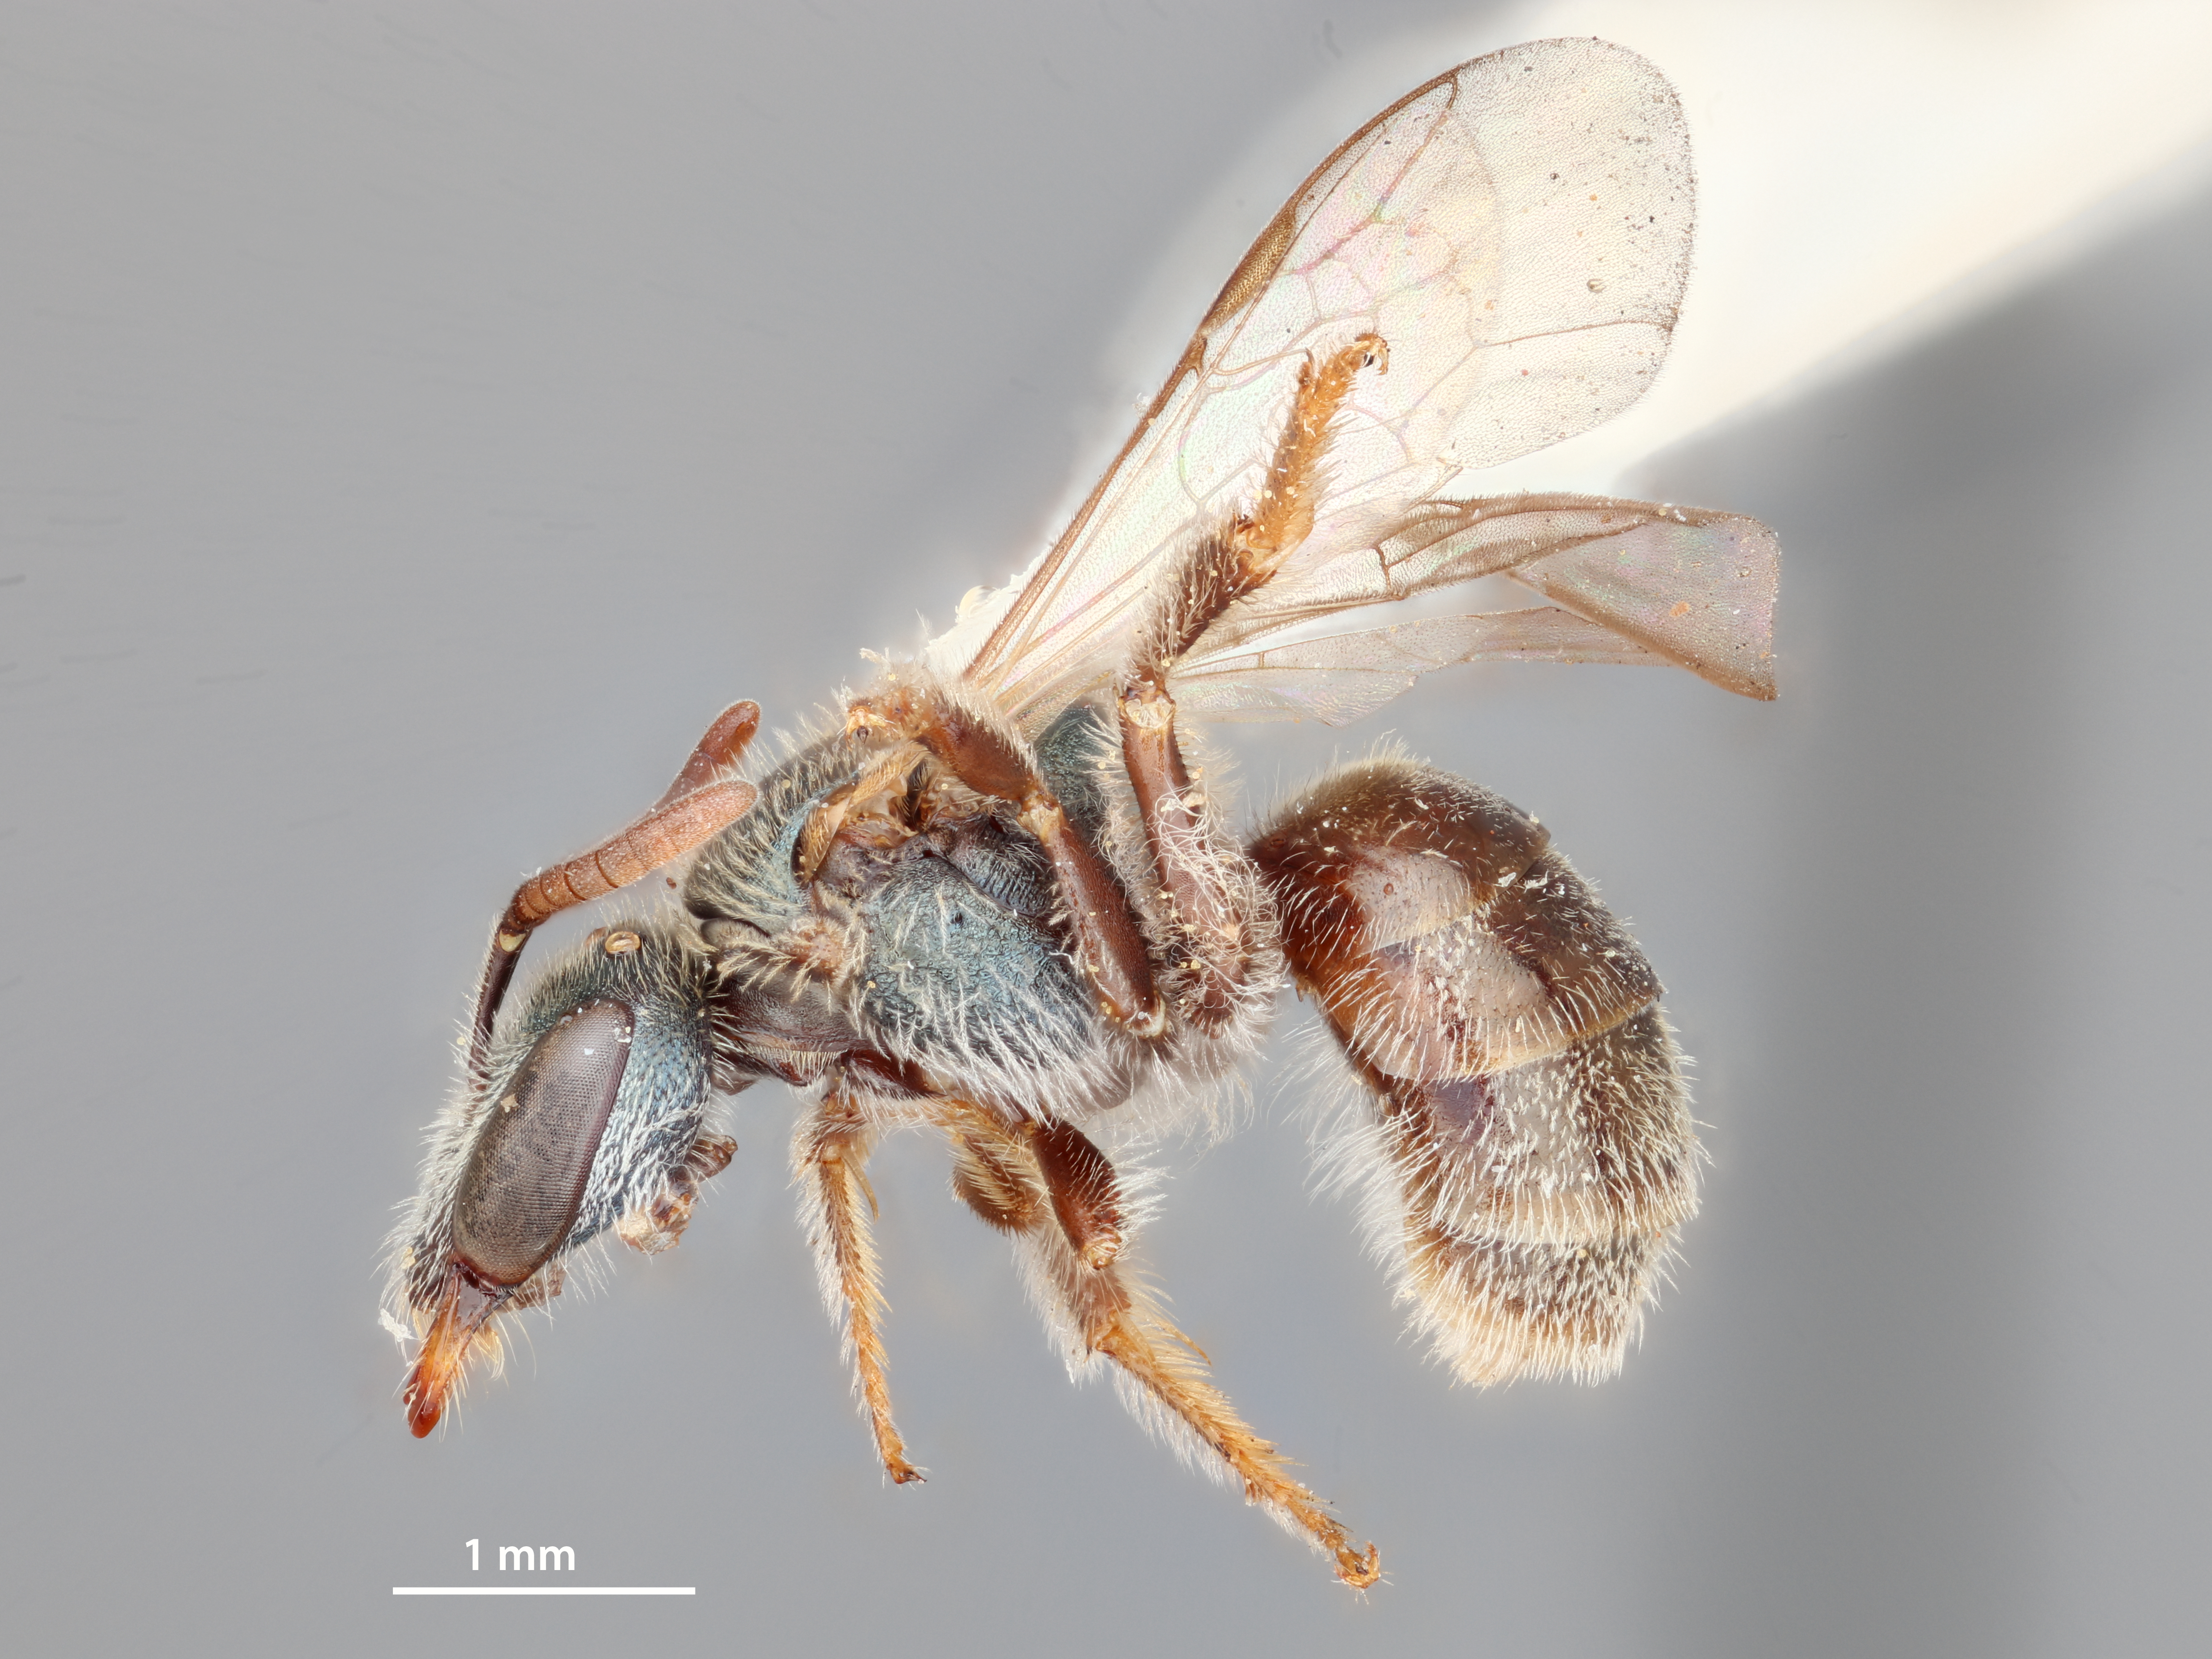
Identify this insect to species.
Dialictus tamiamensis
